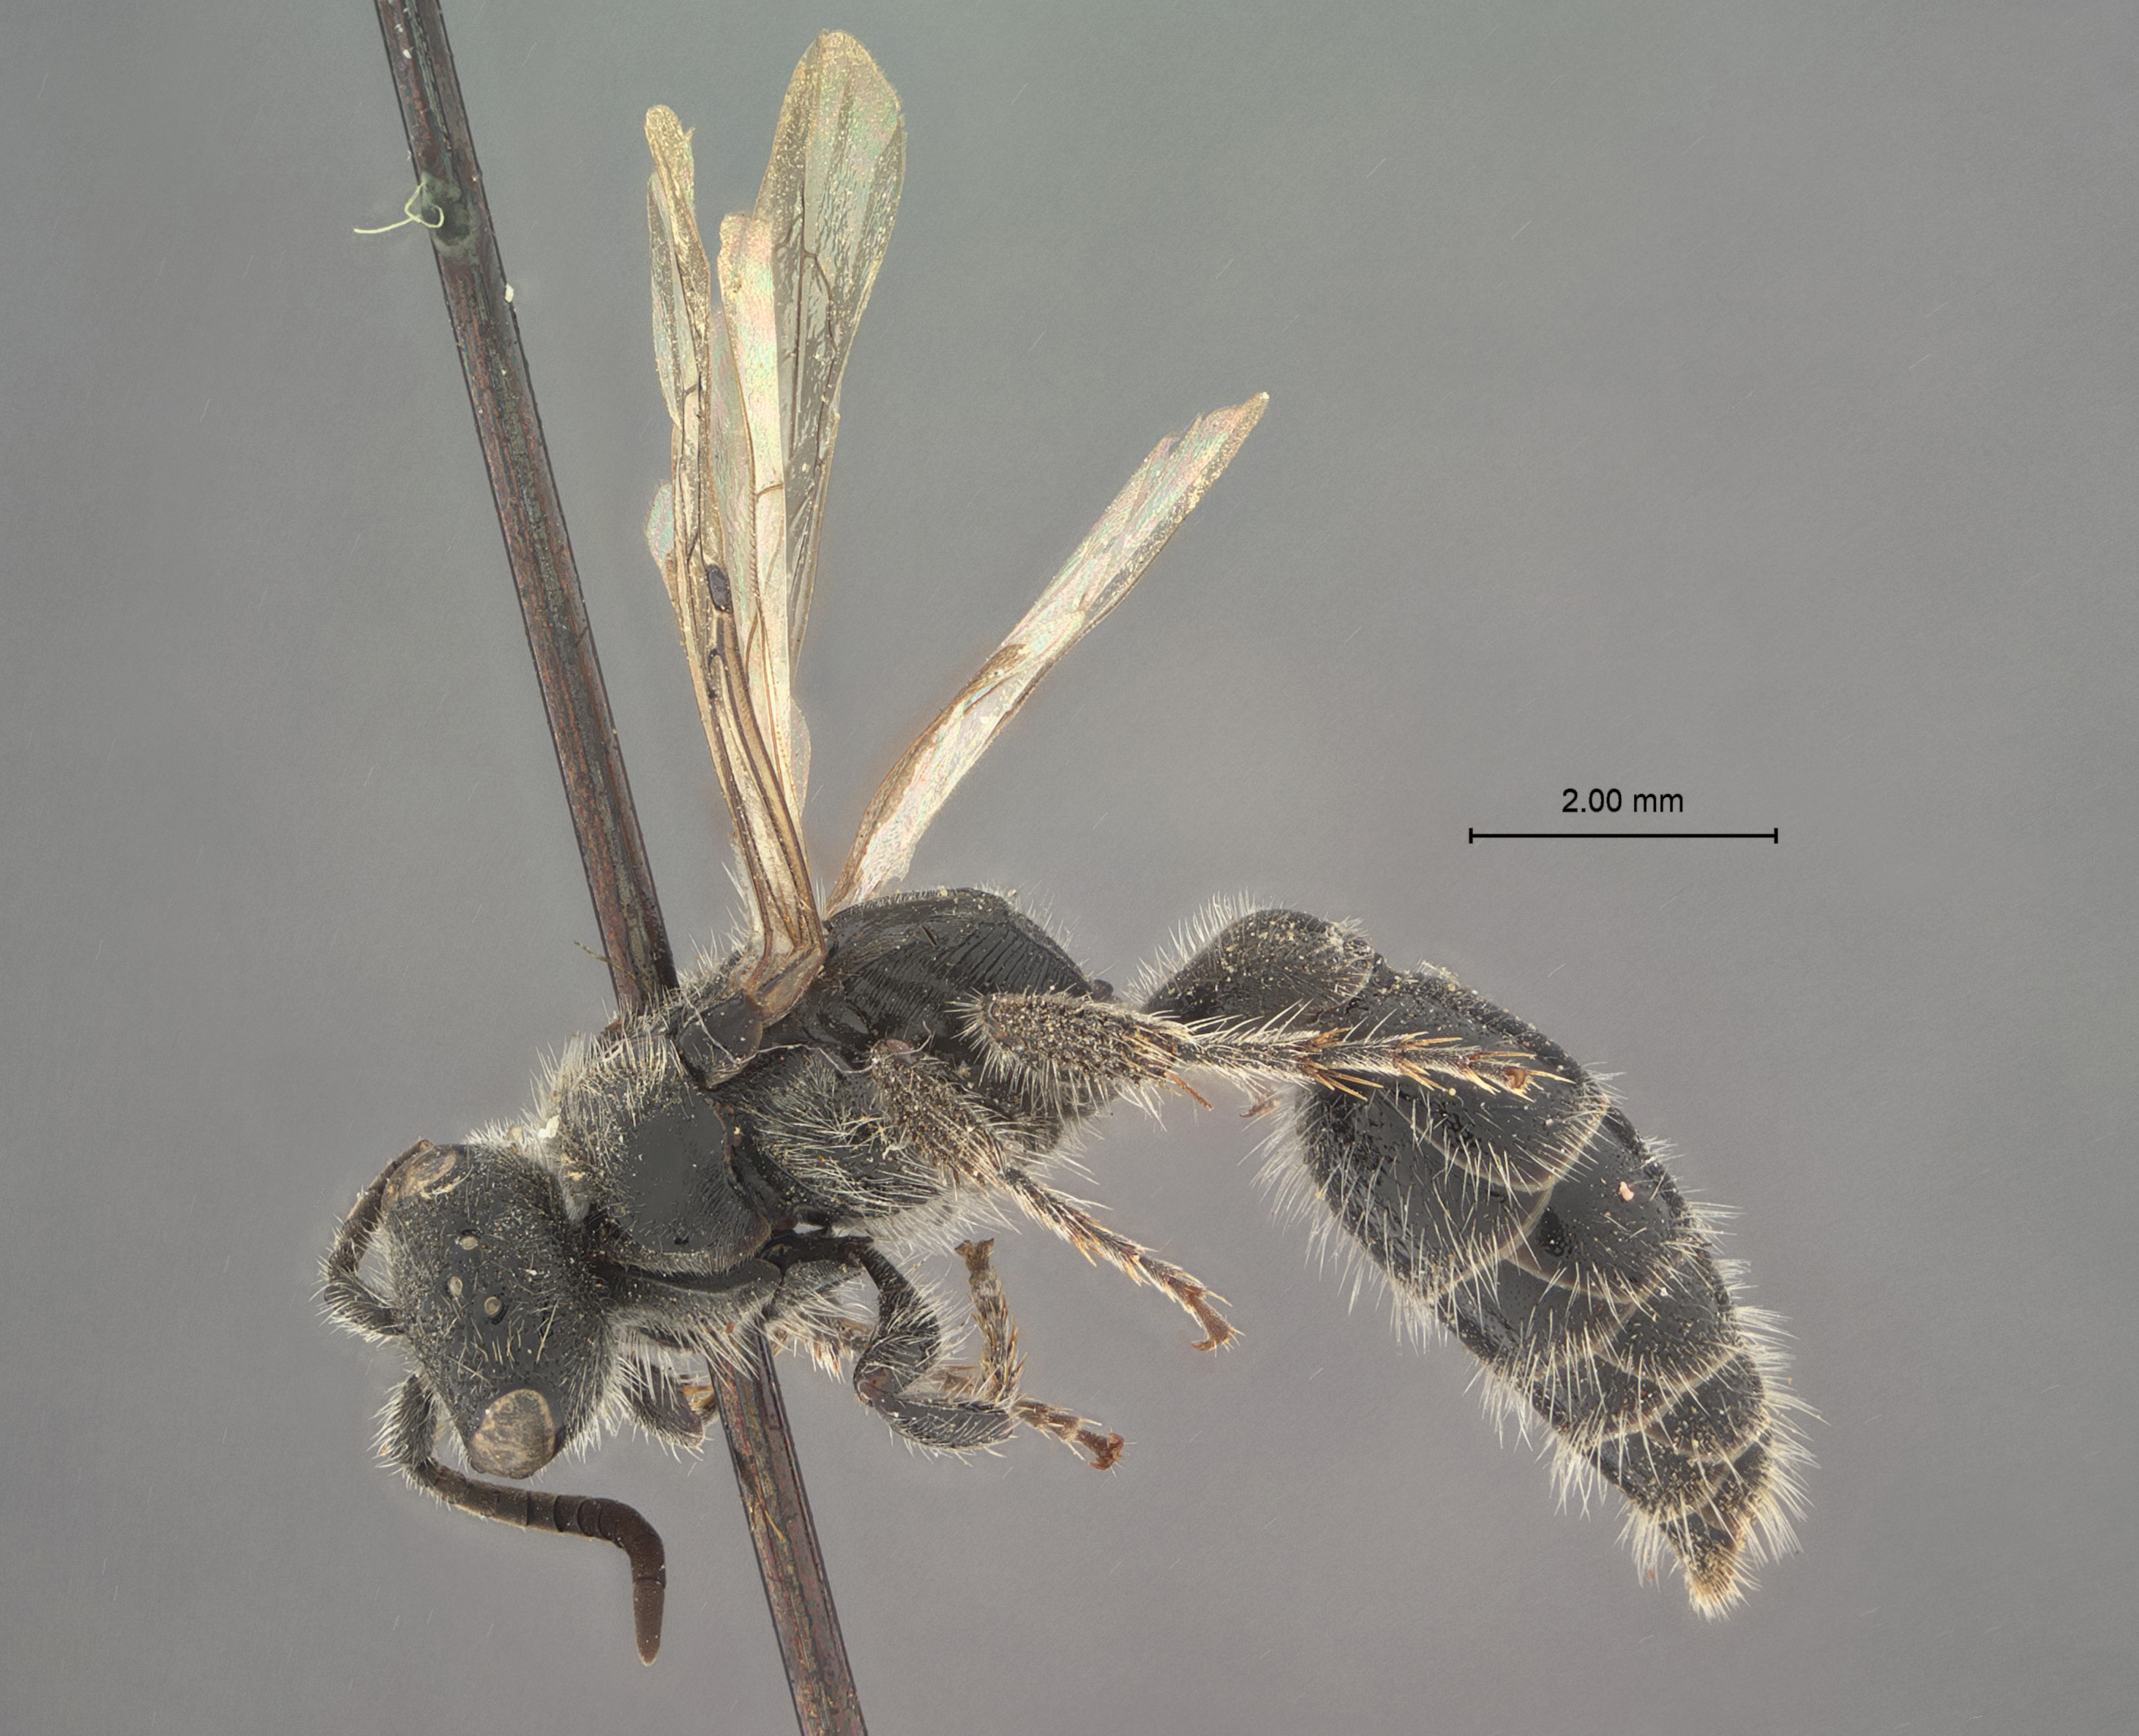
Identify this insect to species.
Tiphia canamexica
